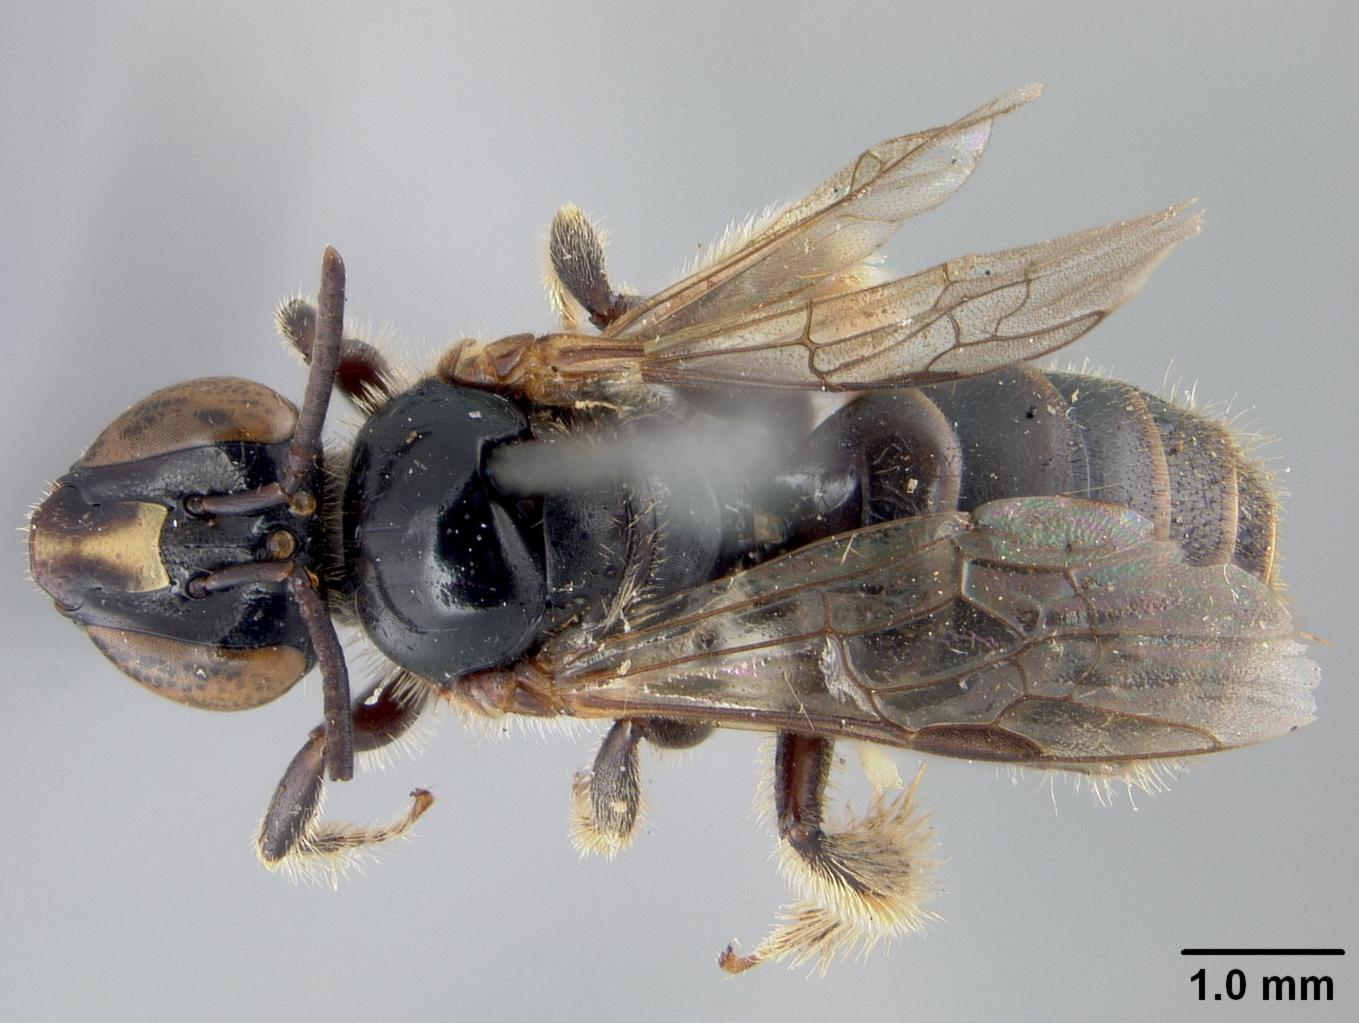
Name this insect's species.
Allodape mindanaonis
